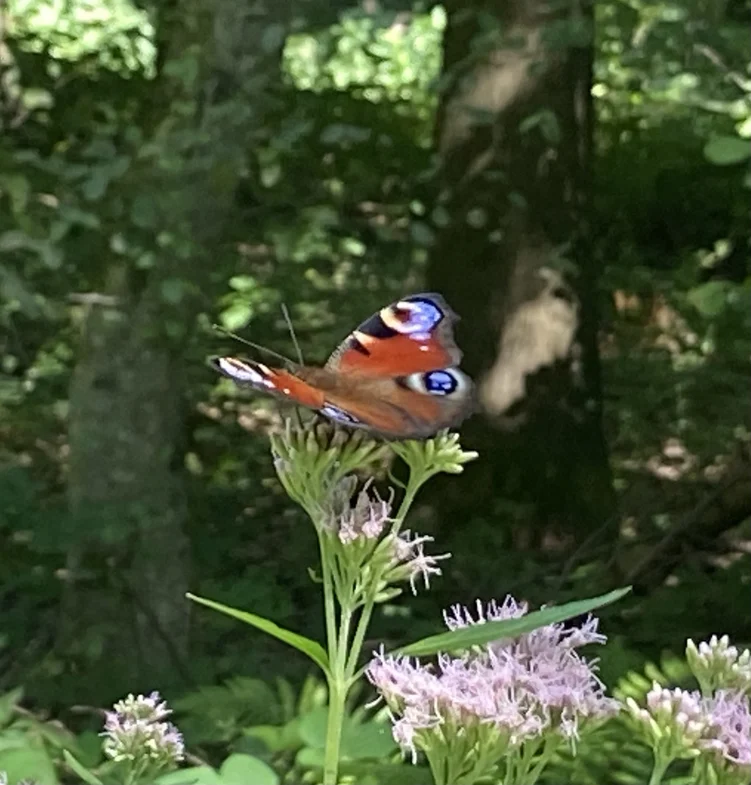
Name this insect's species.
Aglais io
